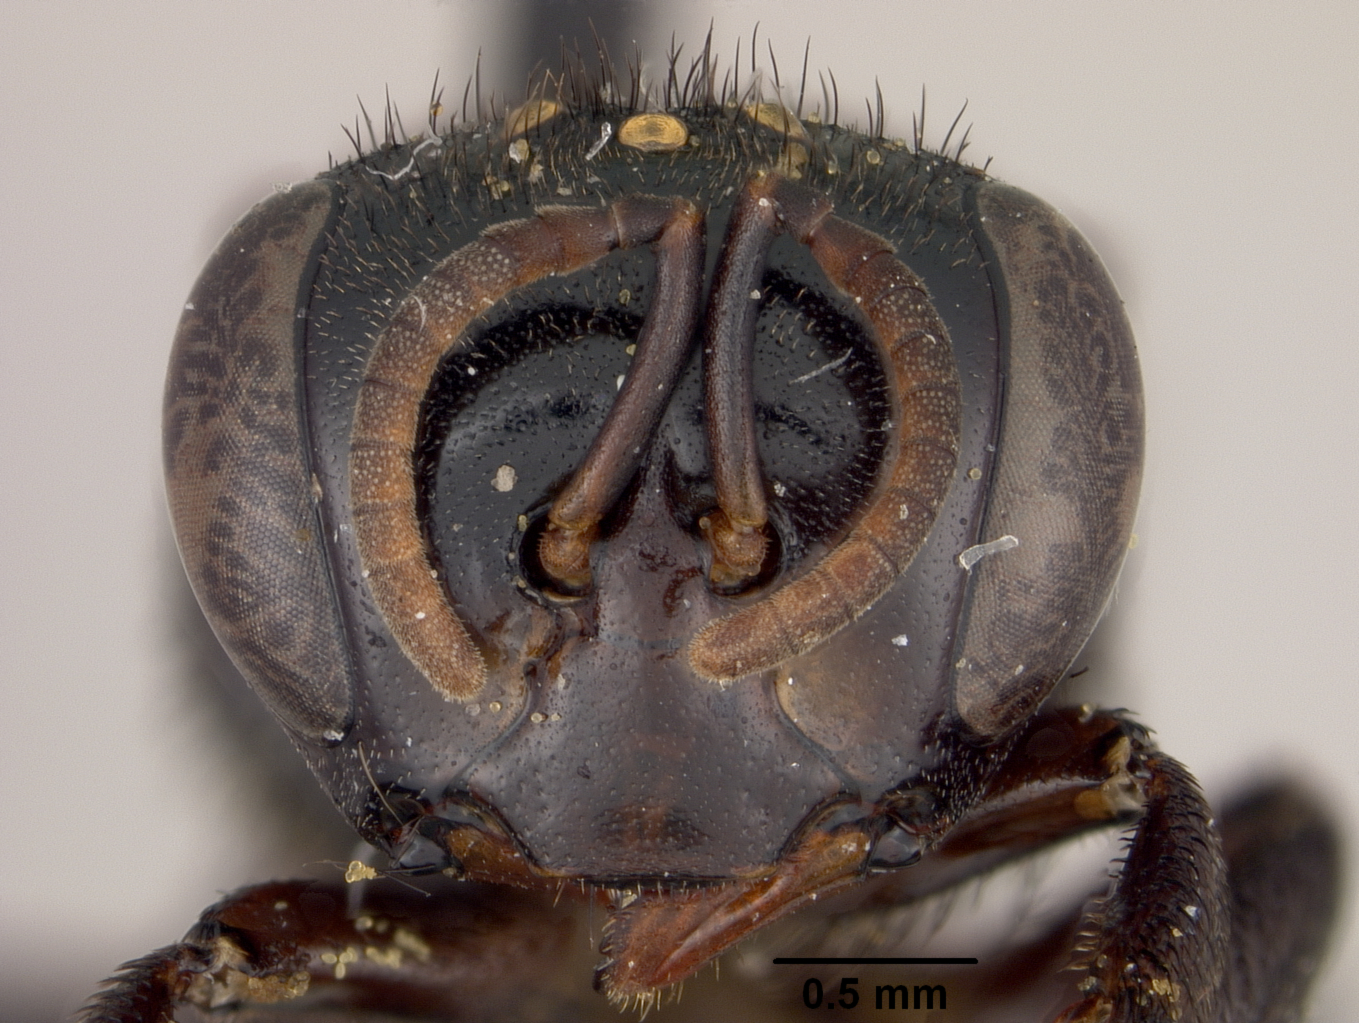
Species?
Scaptotrigona michoacanensis
